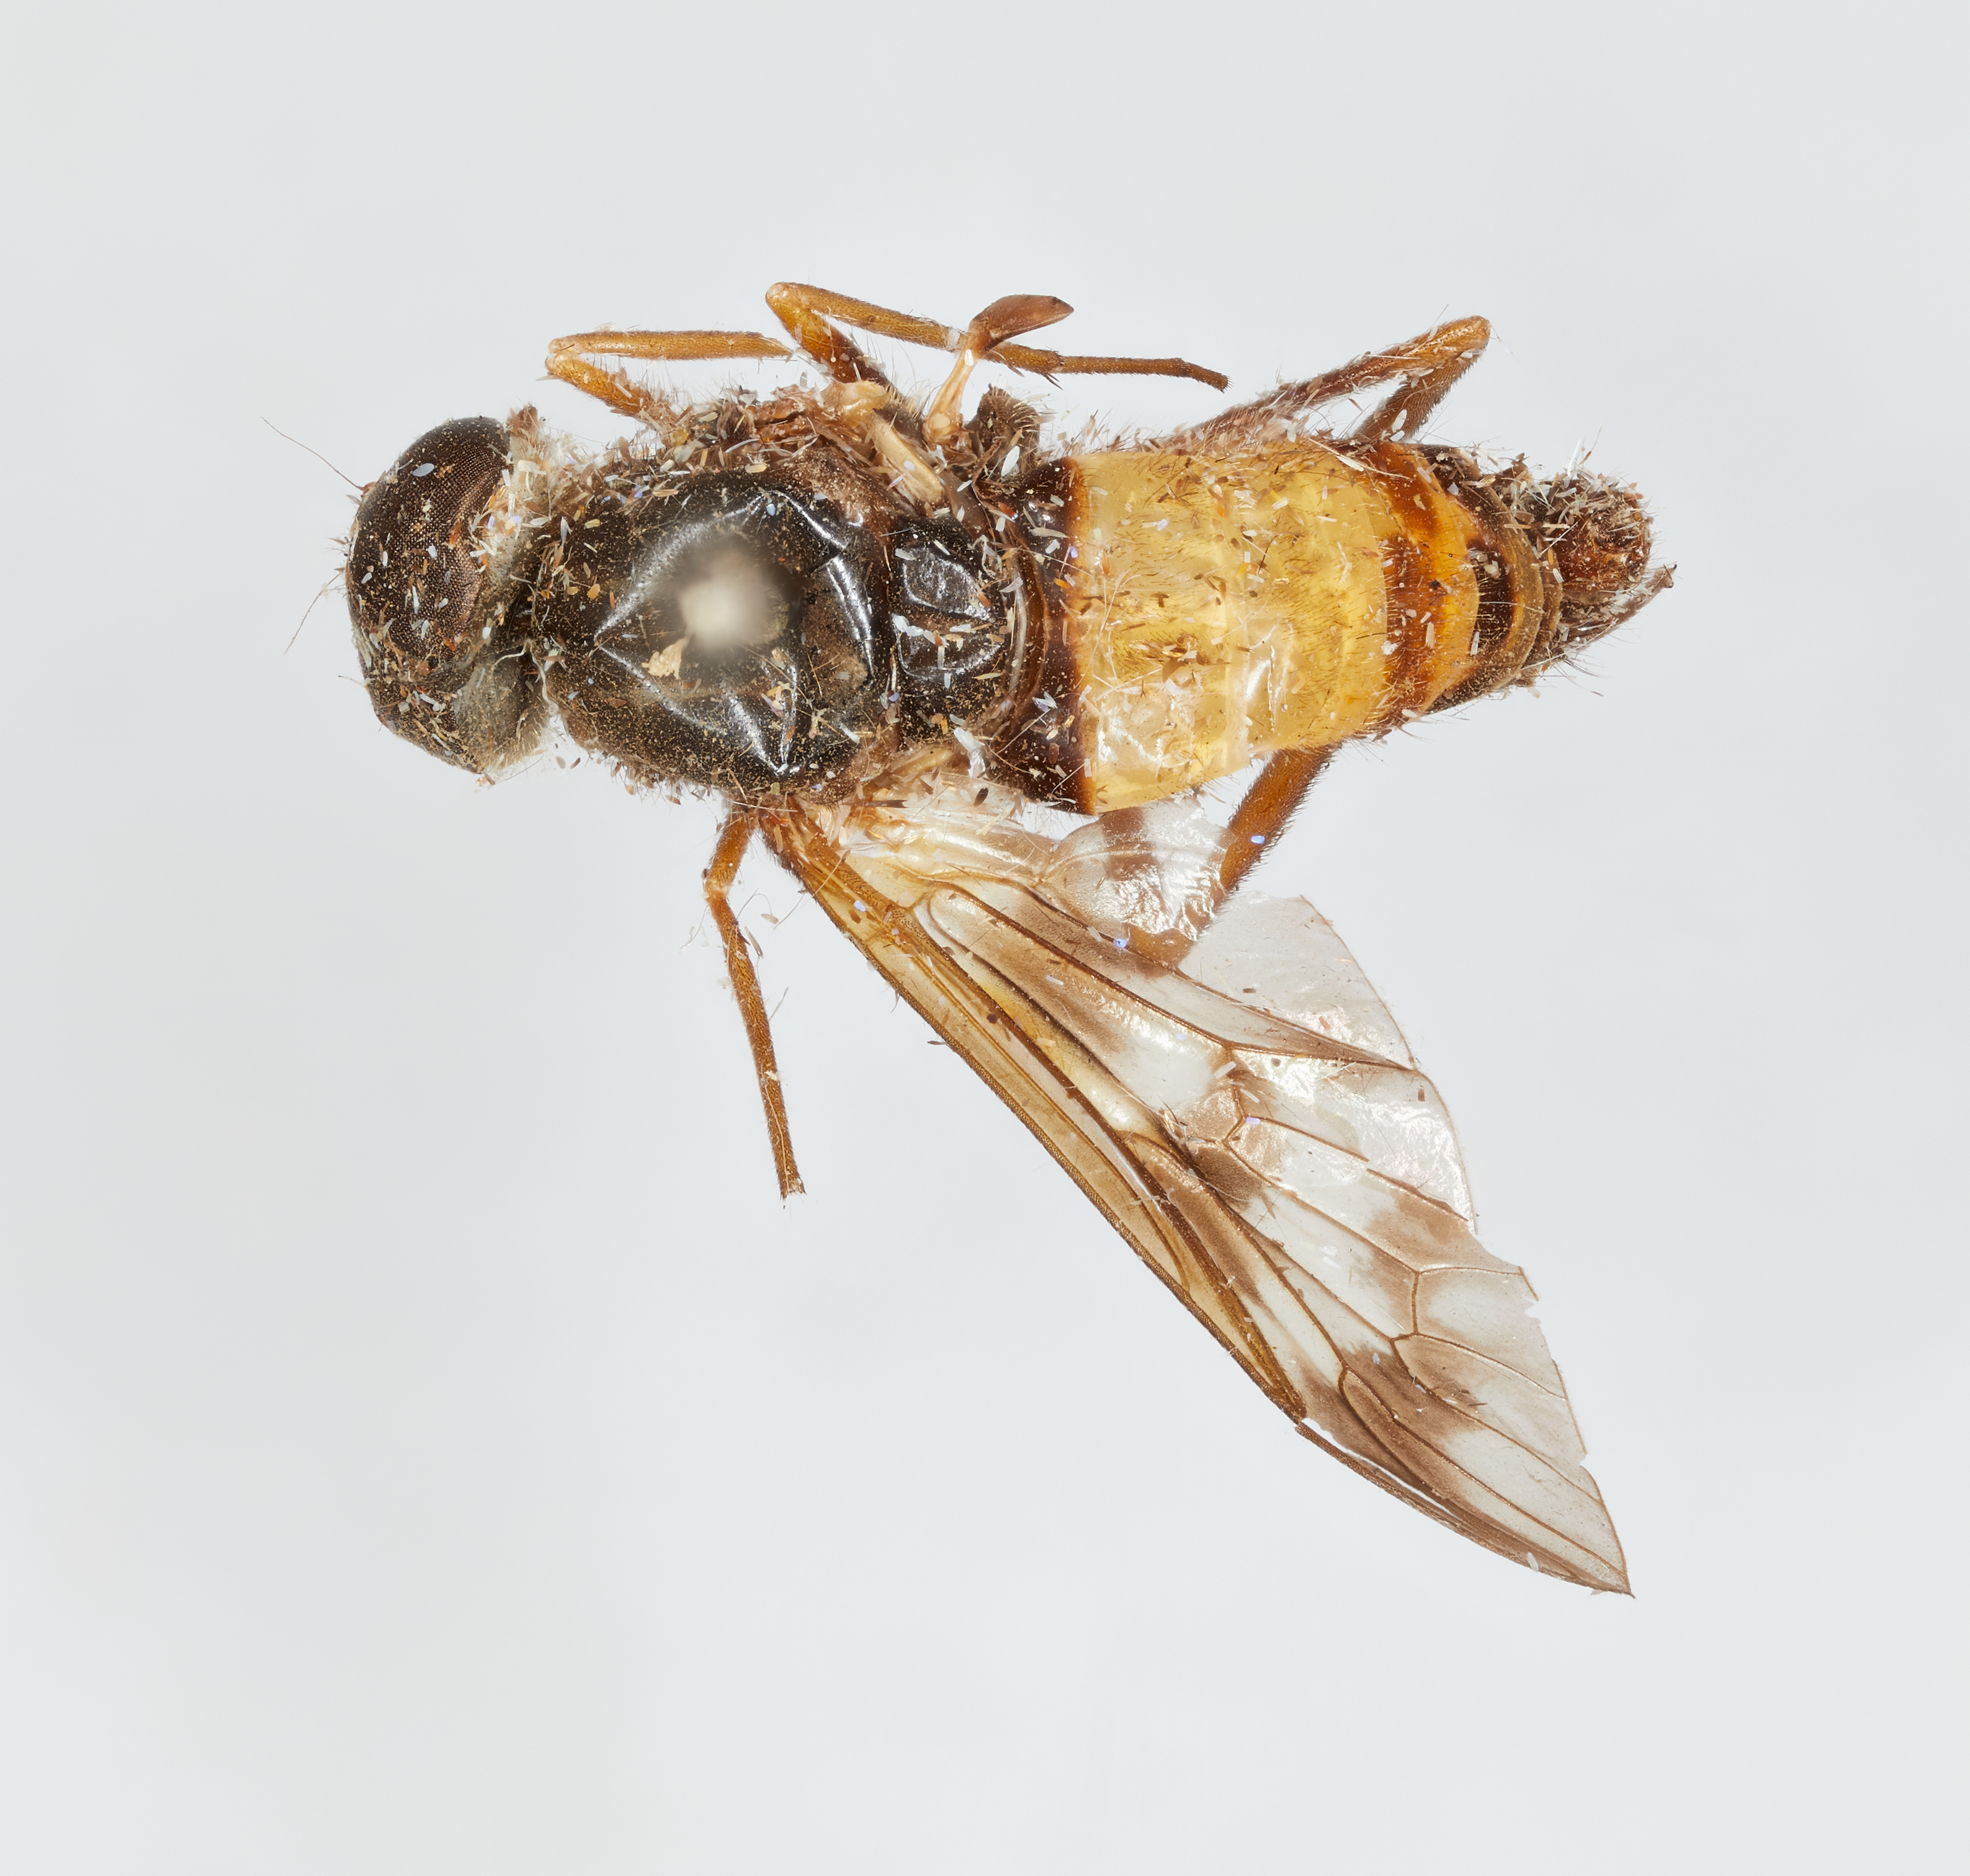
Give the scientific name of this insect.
Rhagio grahami
